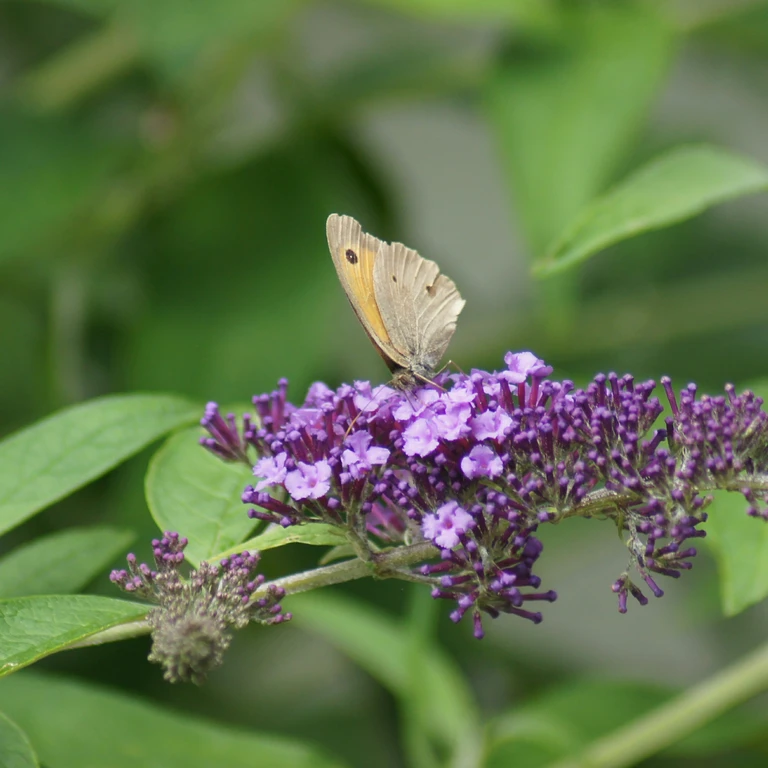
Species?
Maniola jurtina
